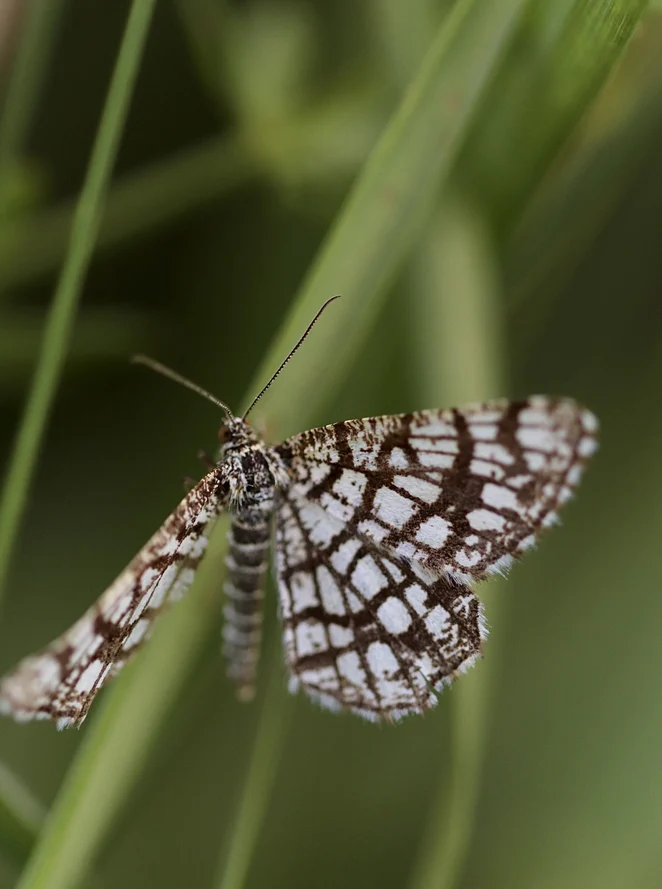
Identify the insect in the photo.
Chiasmia clathrata
